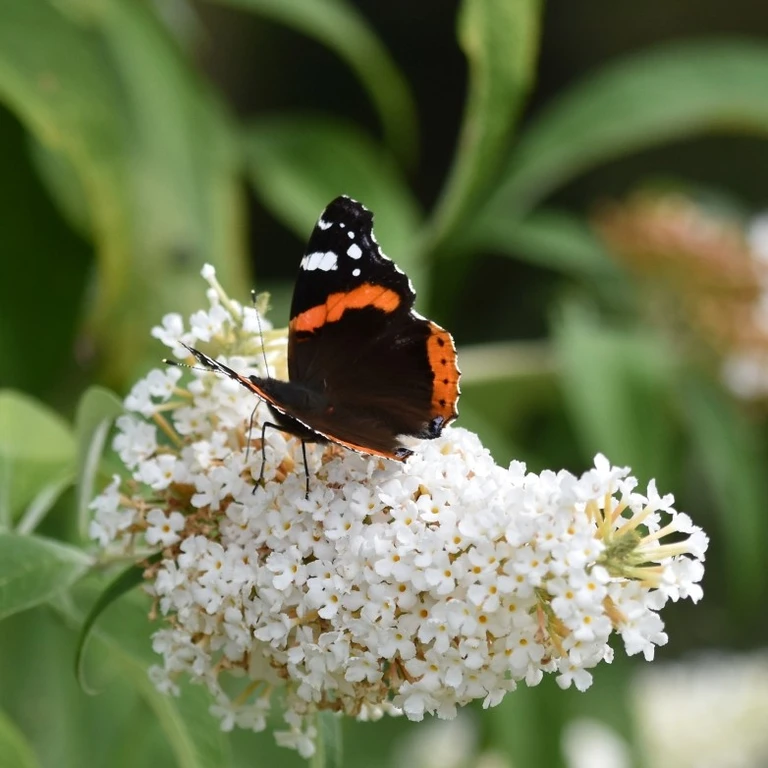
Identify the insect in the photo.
Vanessa atalanta
